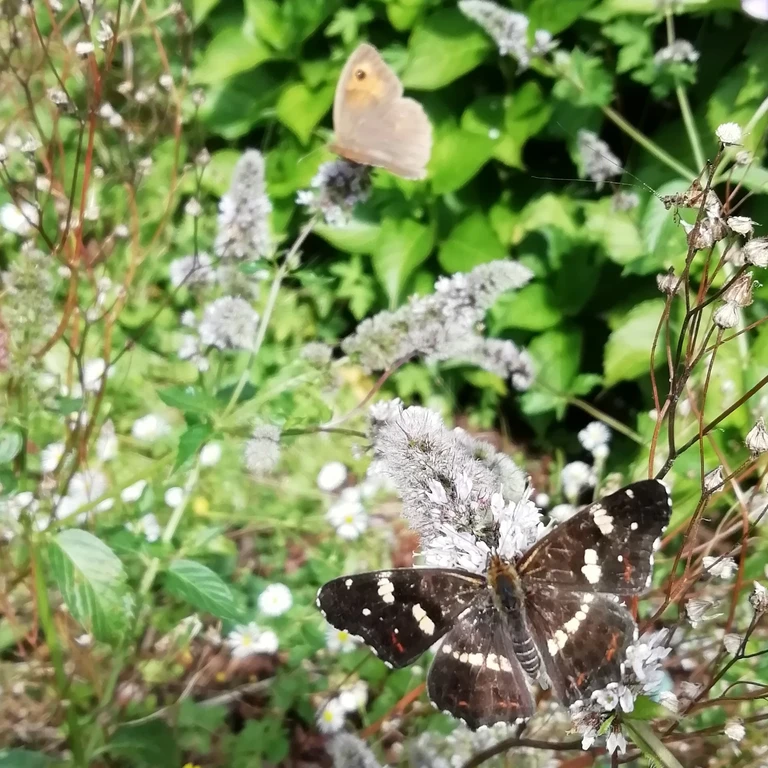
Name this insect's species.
Araschnia levana
